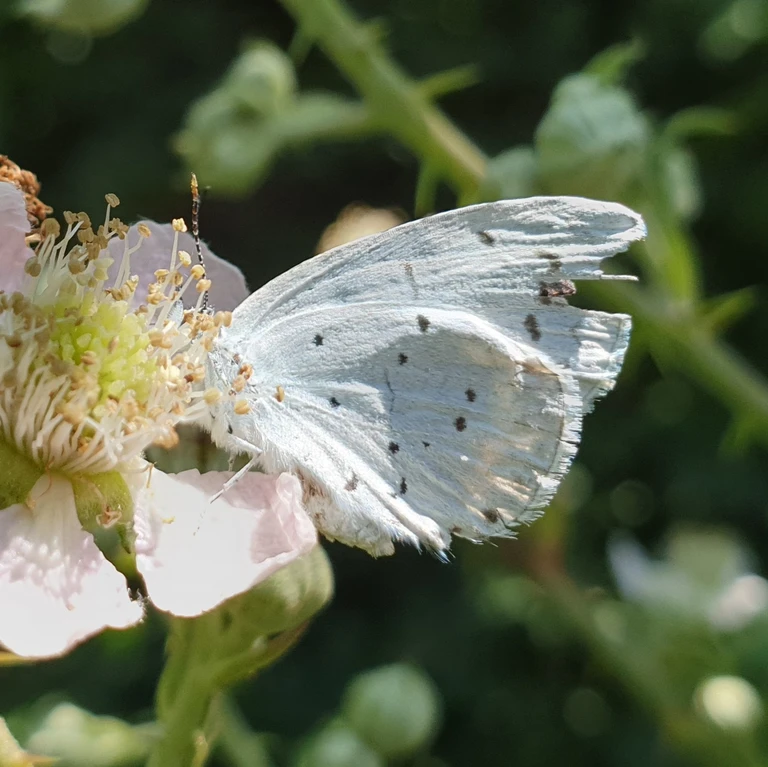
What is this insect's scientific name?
Celastrina argiolus
